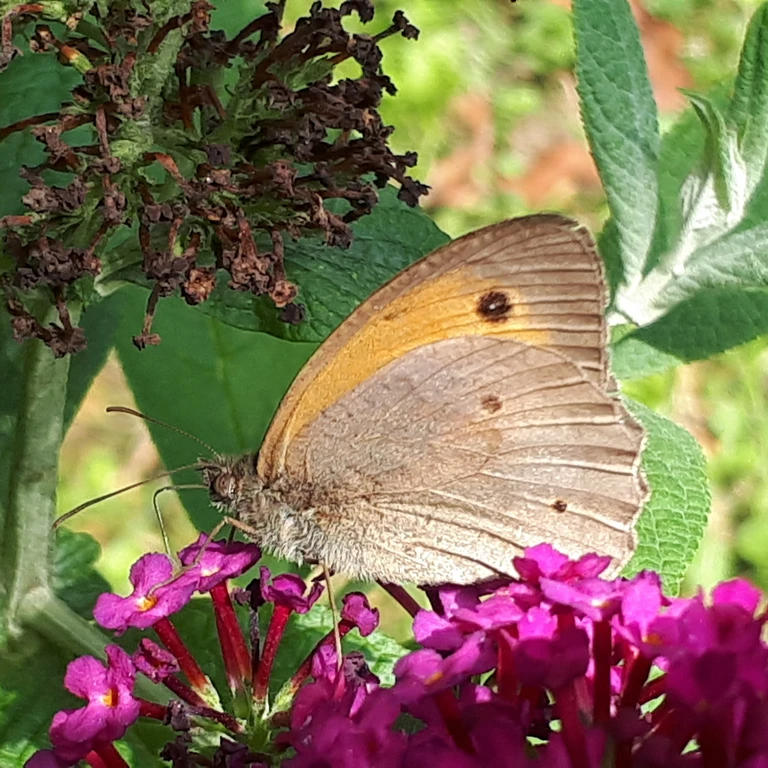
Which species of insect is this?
Maniola jurtina
